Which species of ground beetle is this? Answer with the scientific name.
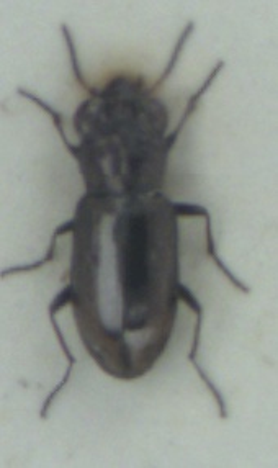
Notiophilus biguttatus
